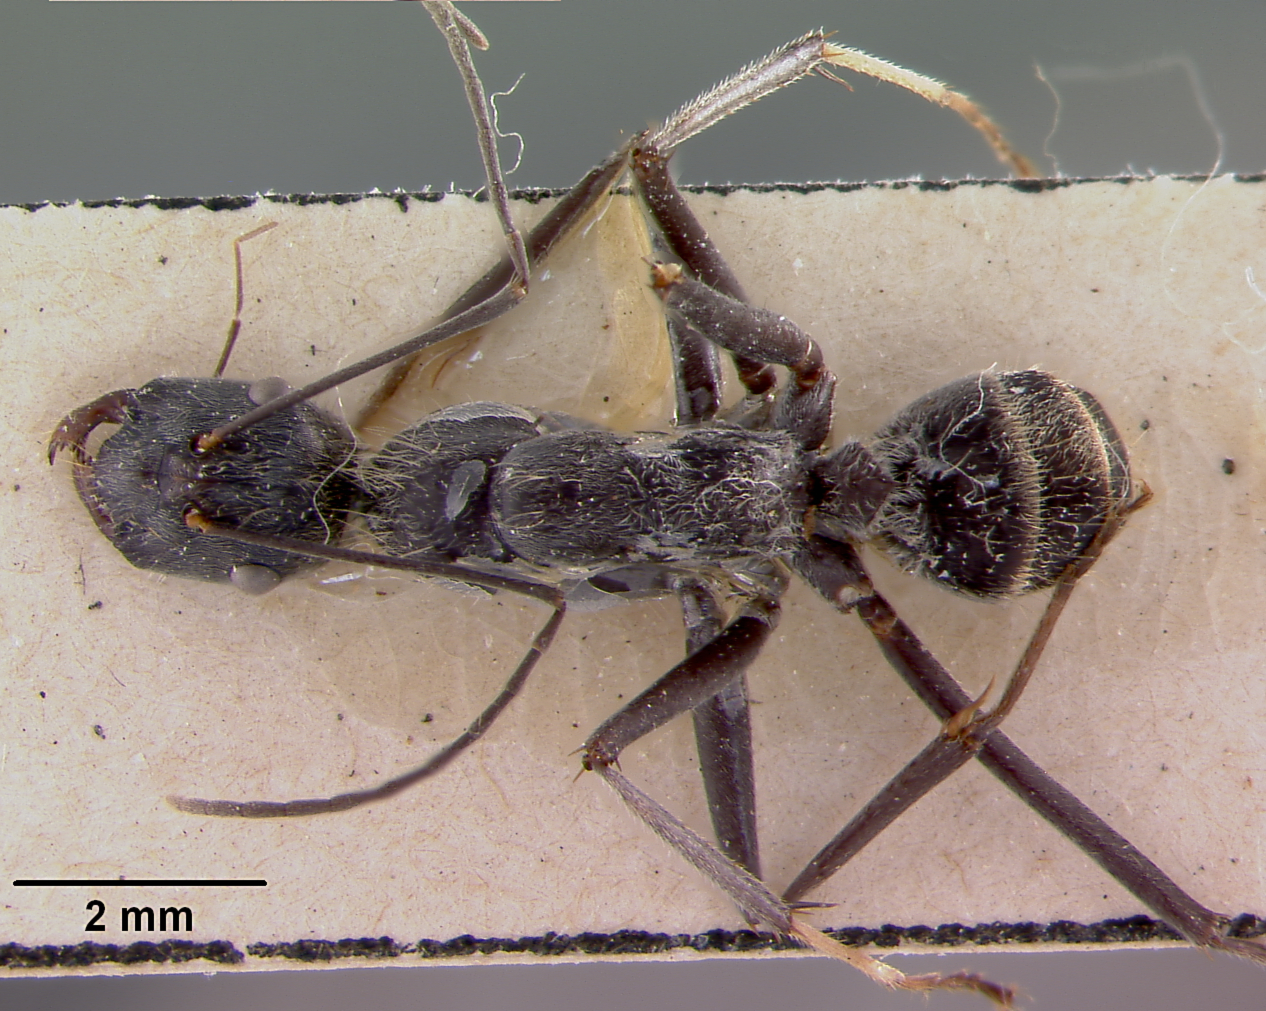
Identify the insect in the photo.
Camponotus hoplites
